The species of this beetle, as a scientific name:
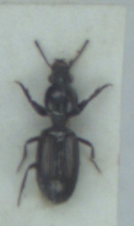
Dyschirius impunctipennis
